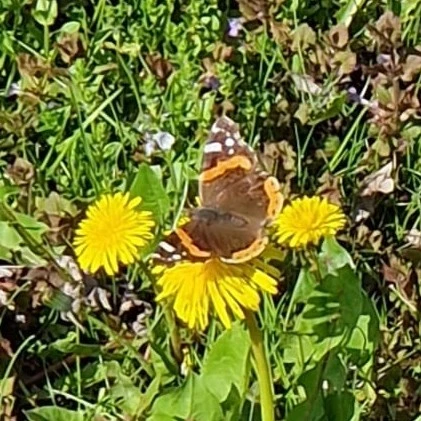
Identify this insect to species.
Vanessa atalanta
